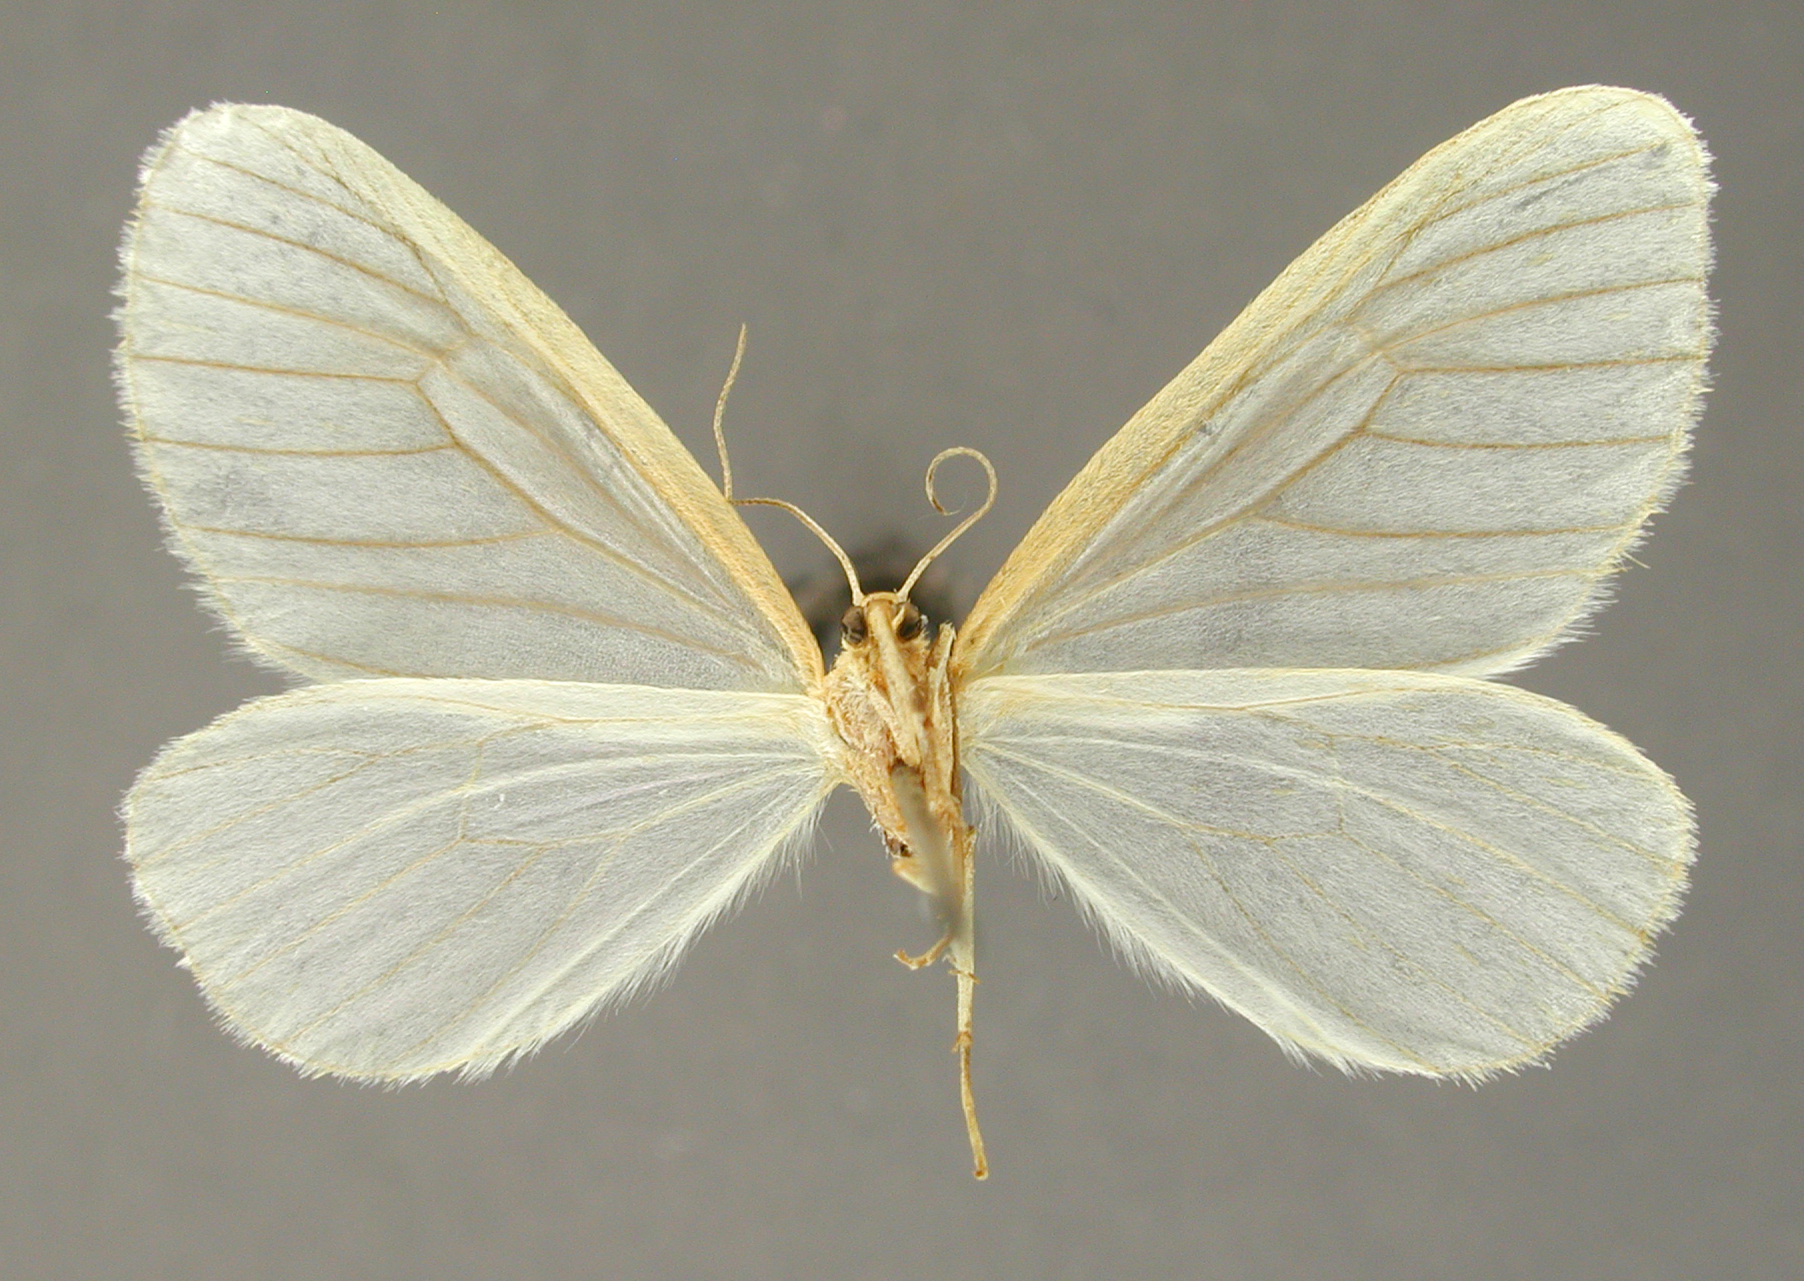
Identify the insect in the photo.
Eudule eulathes
